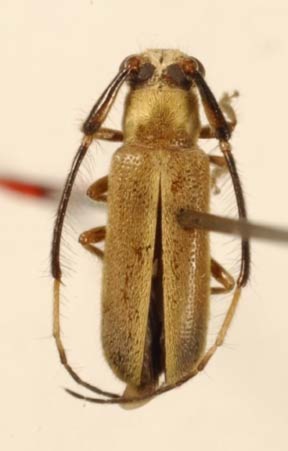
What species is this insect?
Acaiu spinosus
